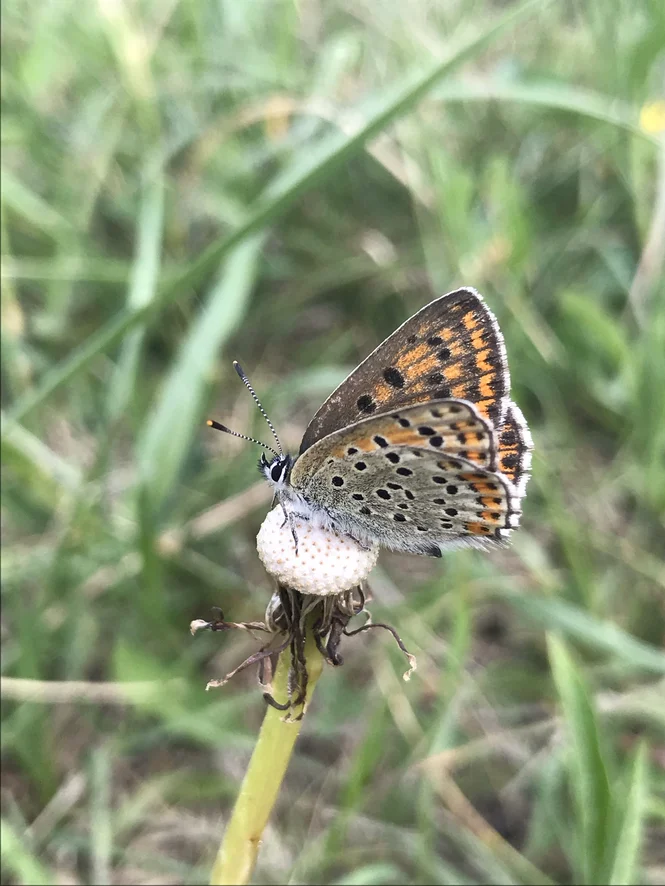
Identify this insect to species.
Lycaena tityrus (also Loweia tityrus)
